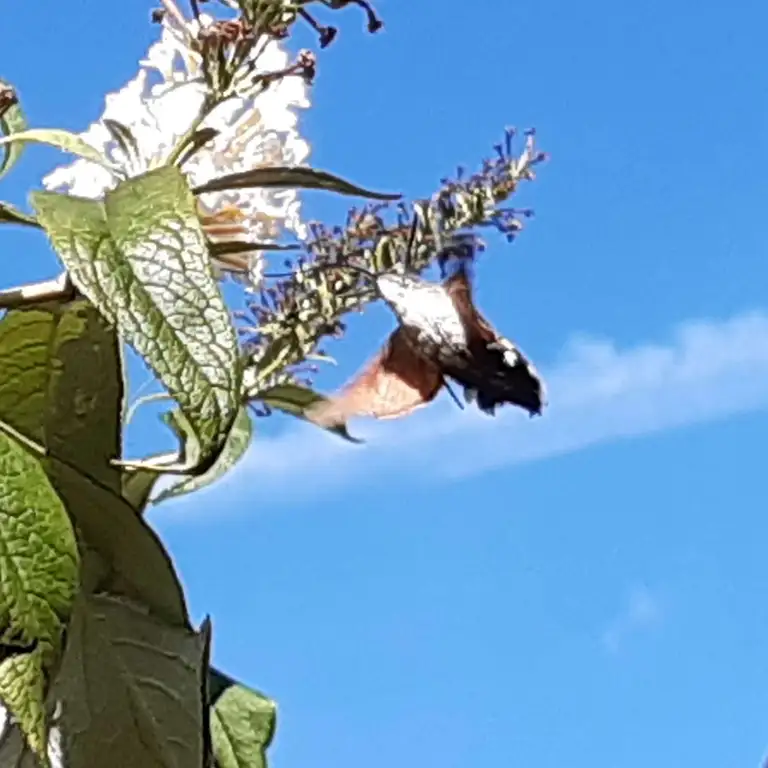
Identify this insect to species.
Macroglossum stellatarum
